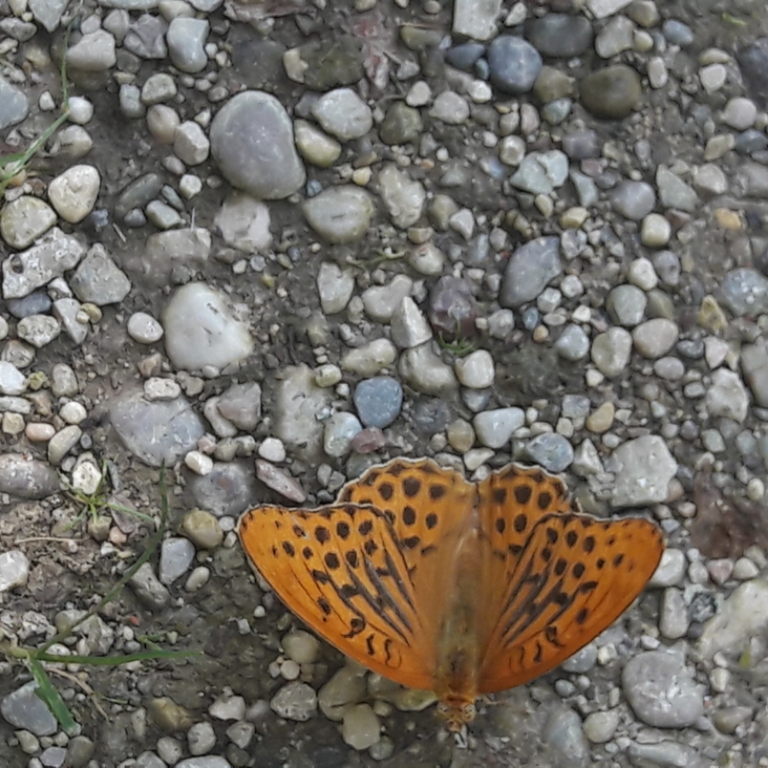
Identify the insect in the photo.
Argynnis paphia
